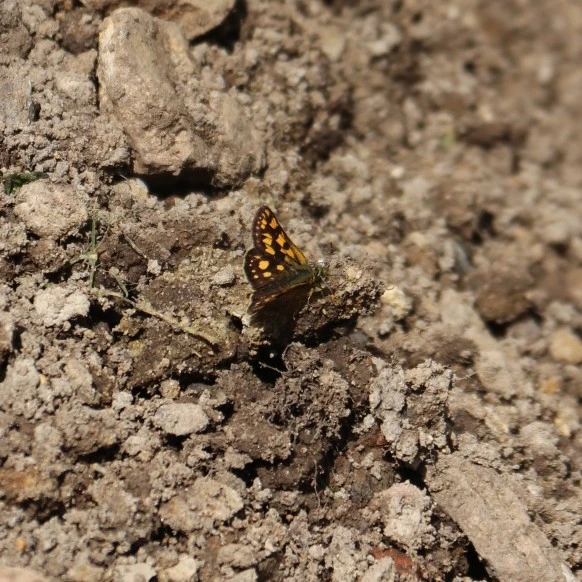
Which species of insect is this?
Carterocephalus palaemon
